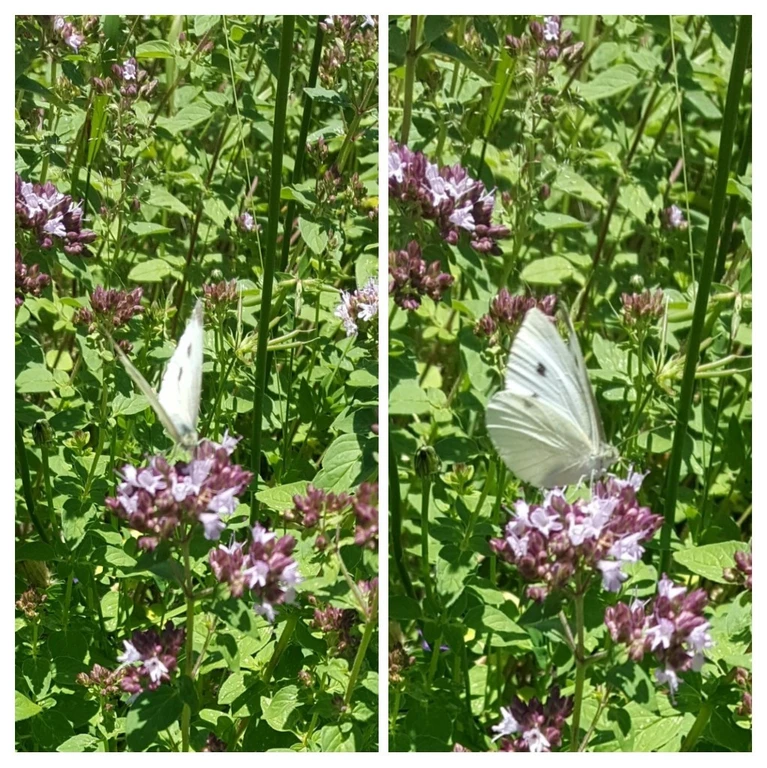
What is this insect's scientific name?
Pieris rapae
